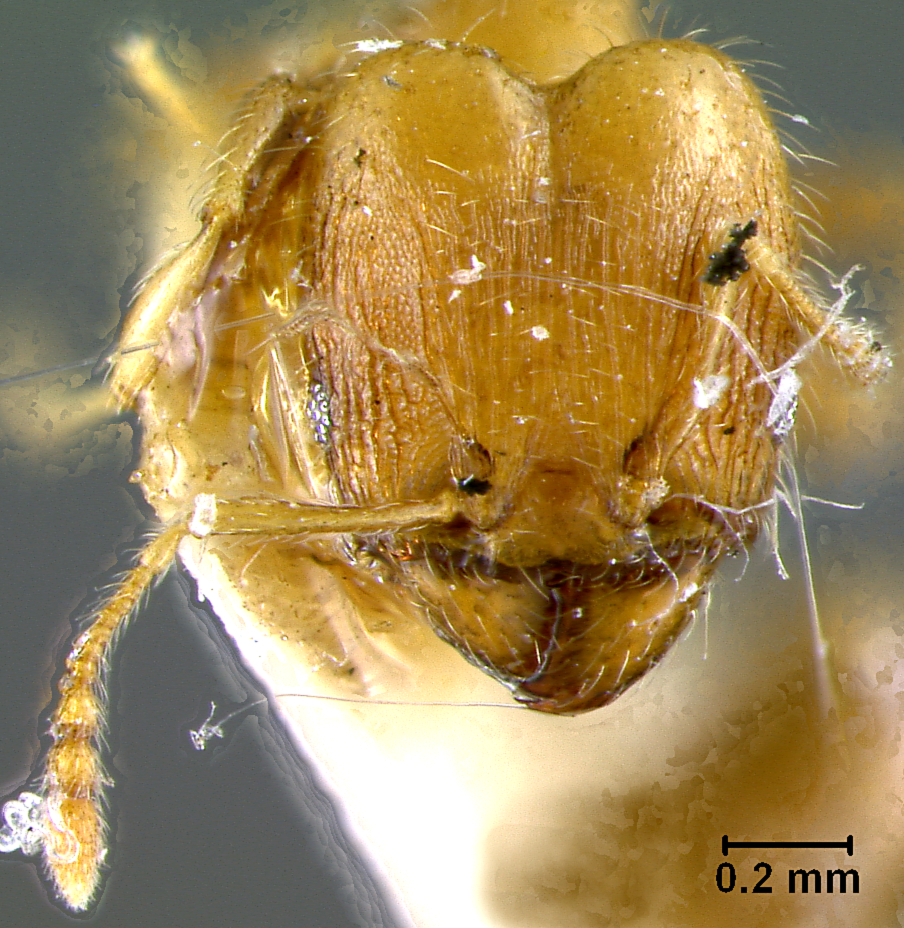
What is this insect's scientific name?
Pheidole floridana
